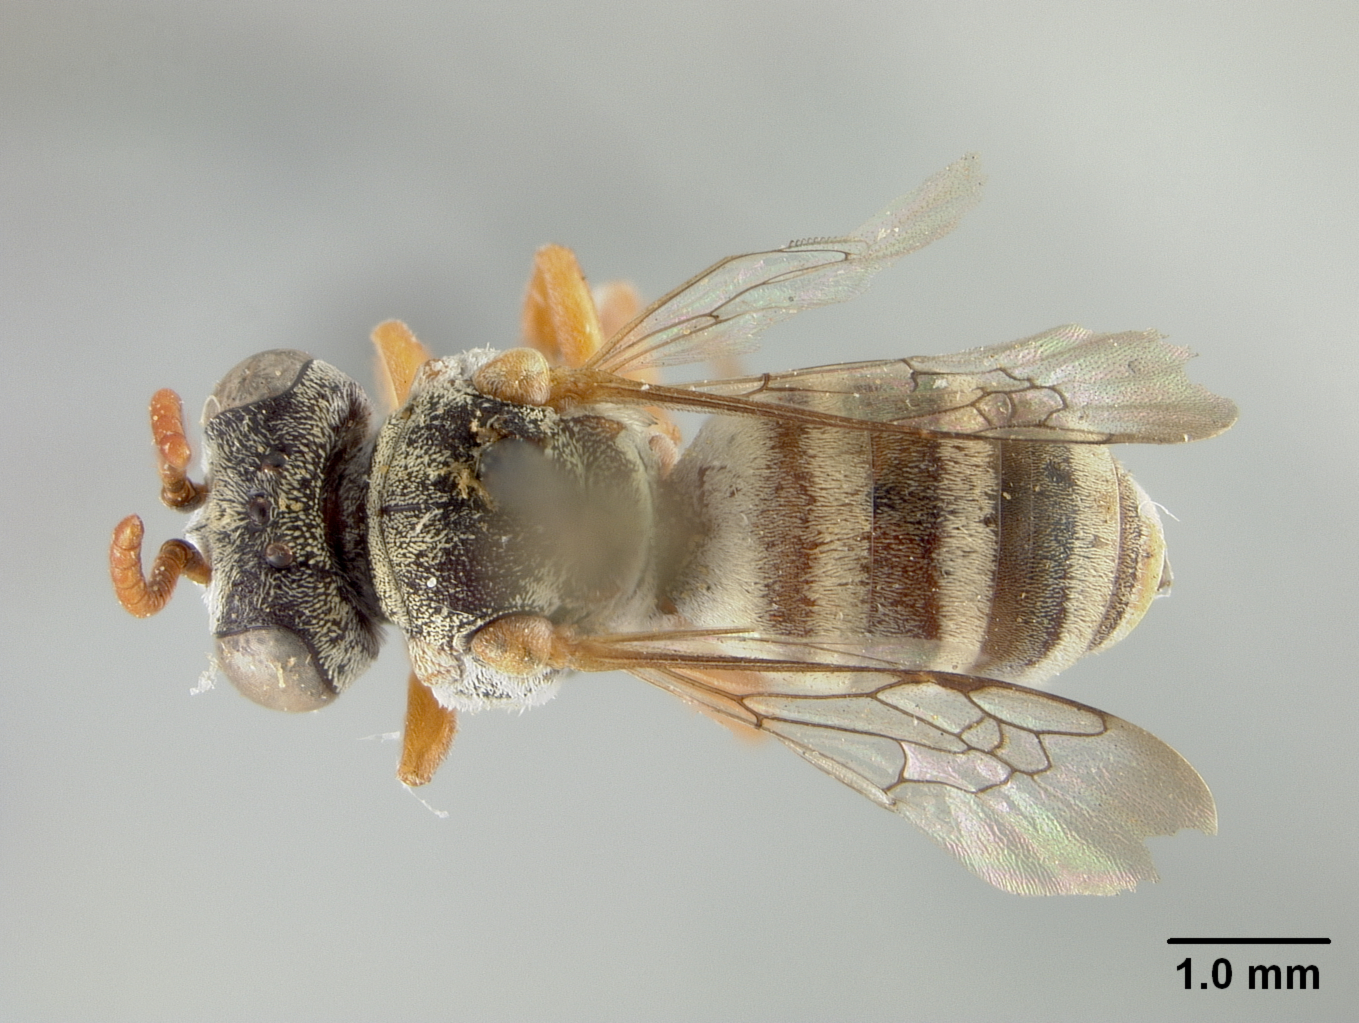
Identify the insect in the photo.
Epeolus novomexicanus
